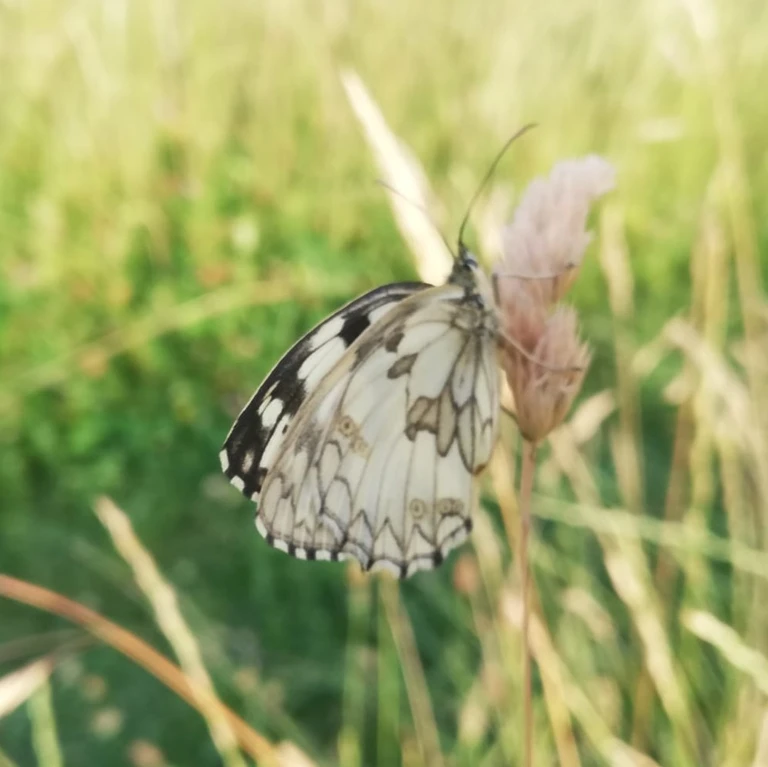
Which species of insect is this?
Melanargia galathea
